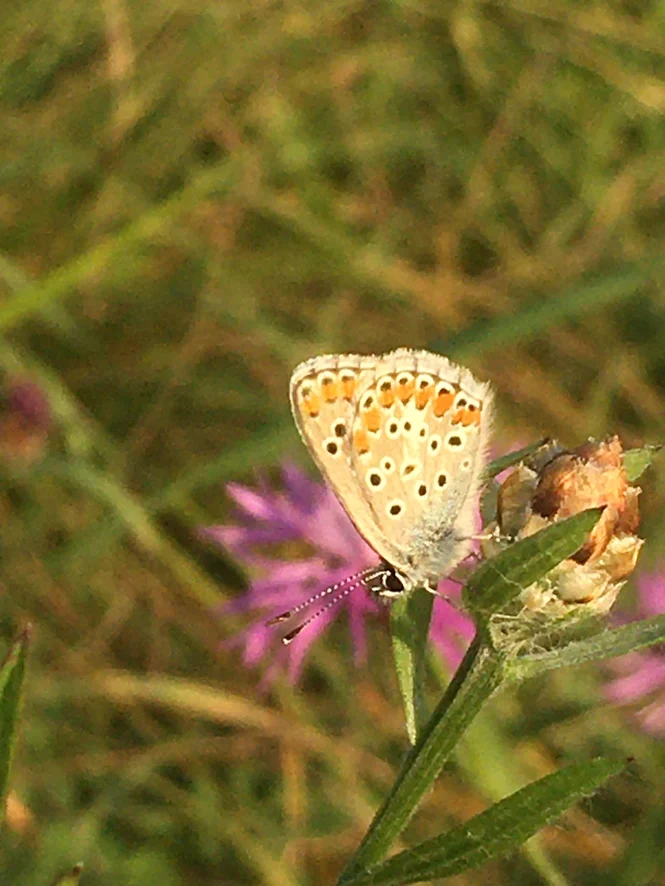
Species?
Aricia agestis/artaxerxes
